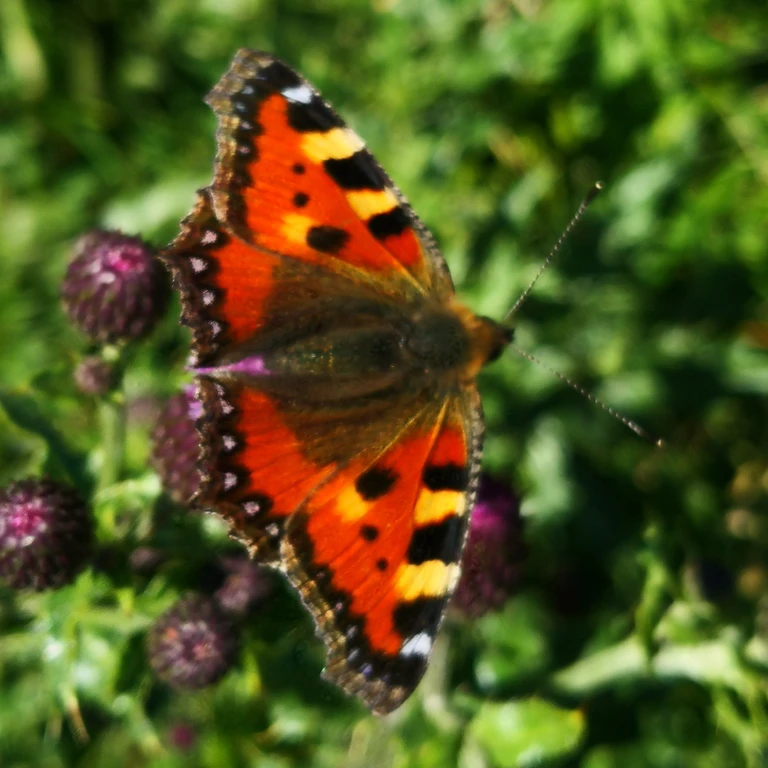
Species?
Aglais urticae
